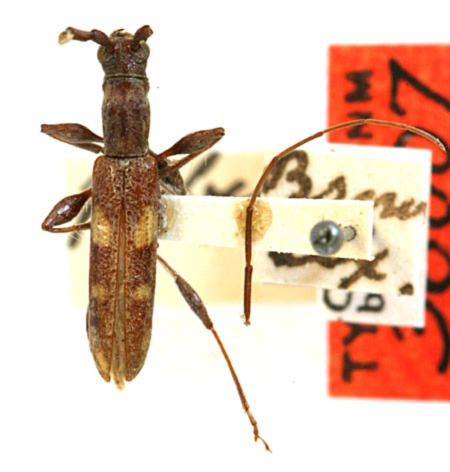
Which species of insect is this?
Ibidion pubescens (also Neocompsa quadriplagiata)
